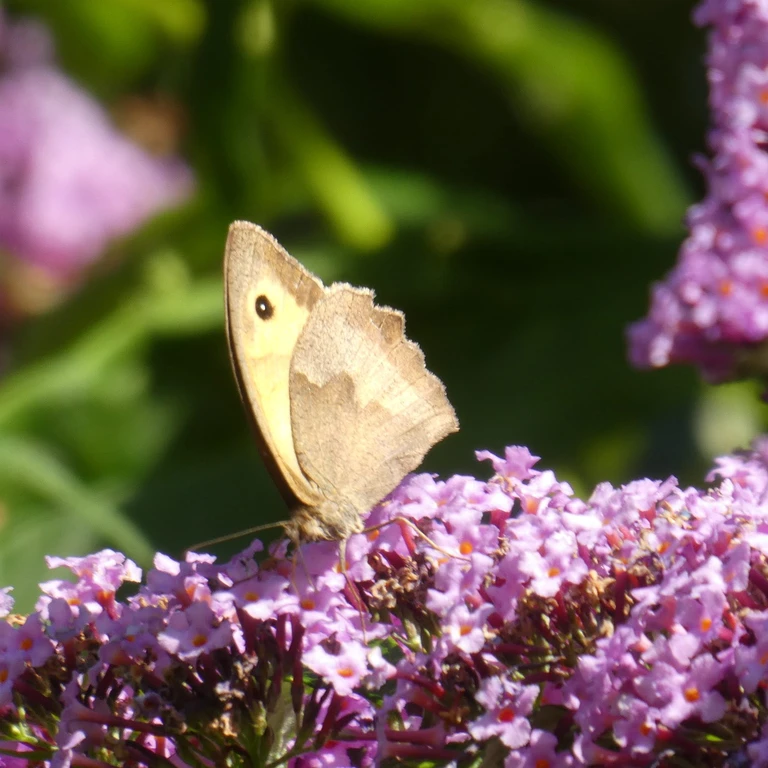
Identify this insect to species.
Maniola jurtina
